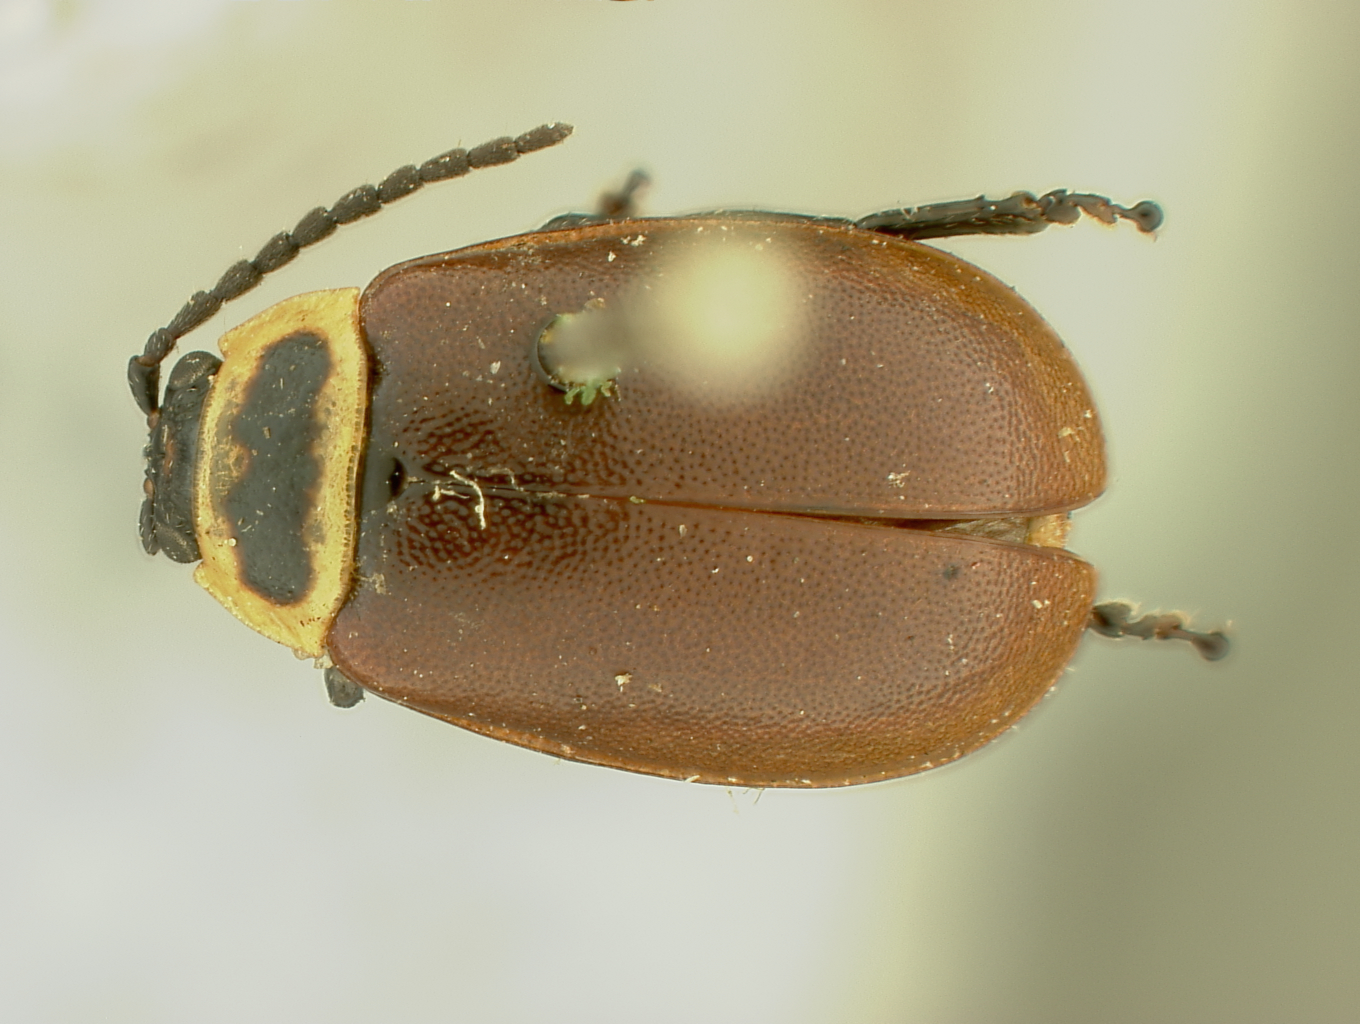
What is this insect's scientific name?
Oedionychus vians (also Oedionychis vians)
